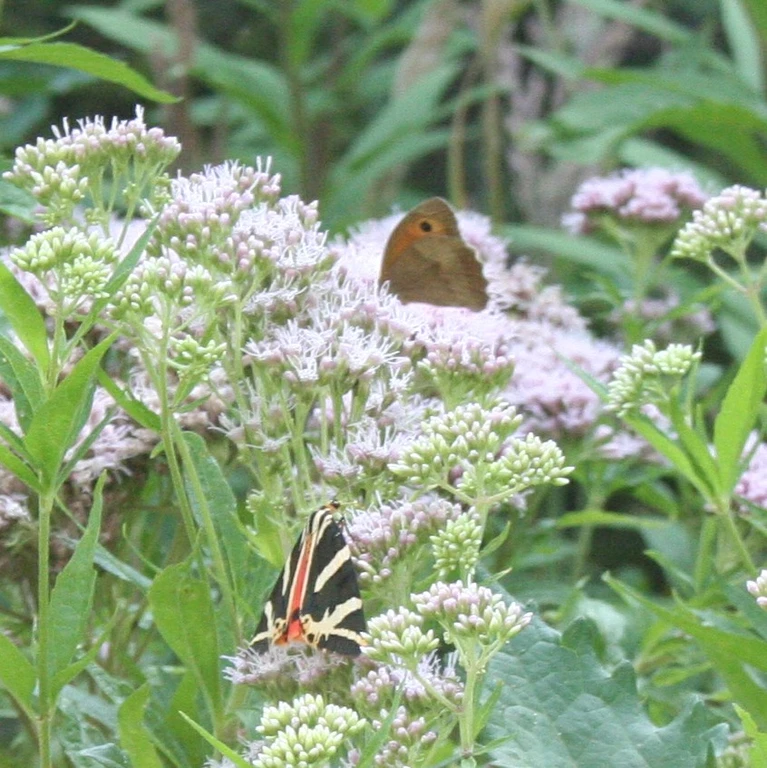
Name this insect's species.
Maniola jurtina
